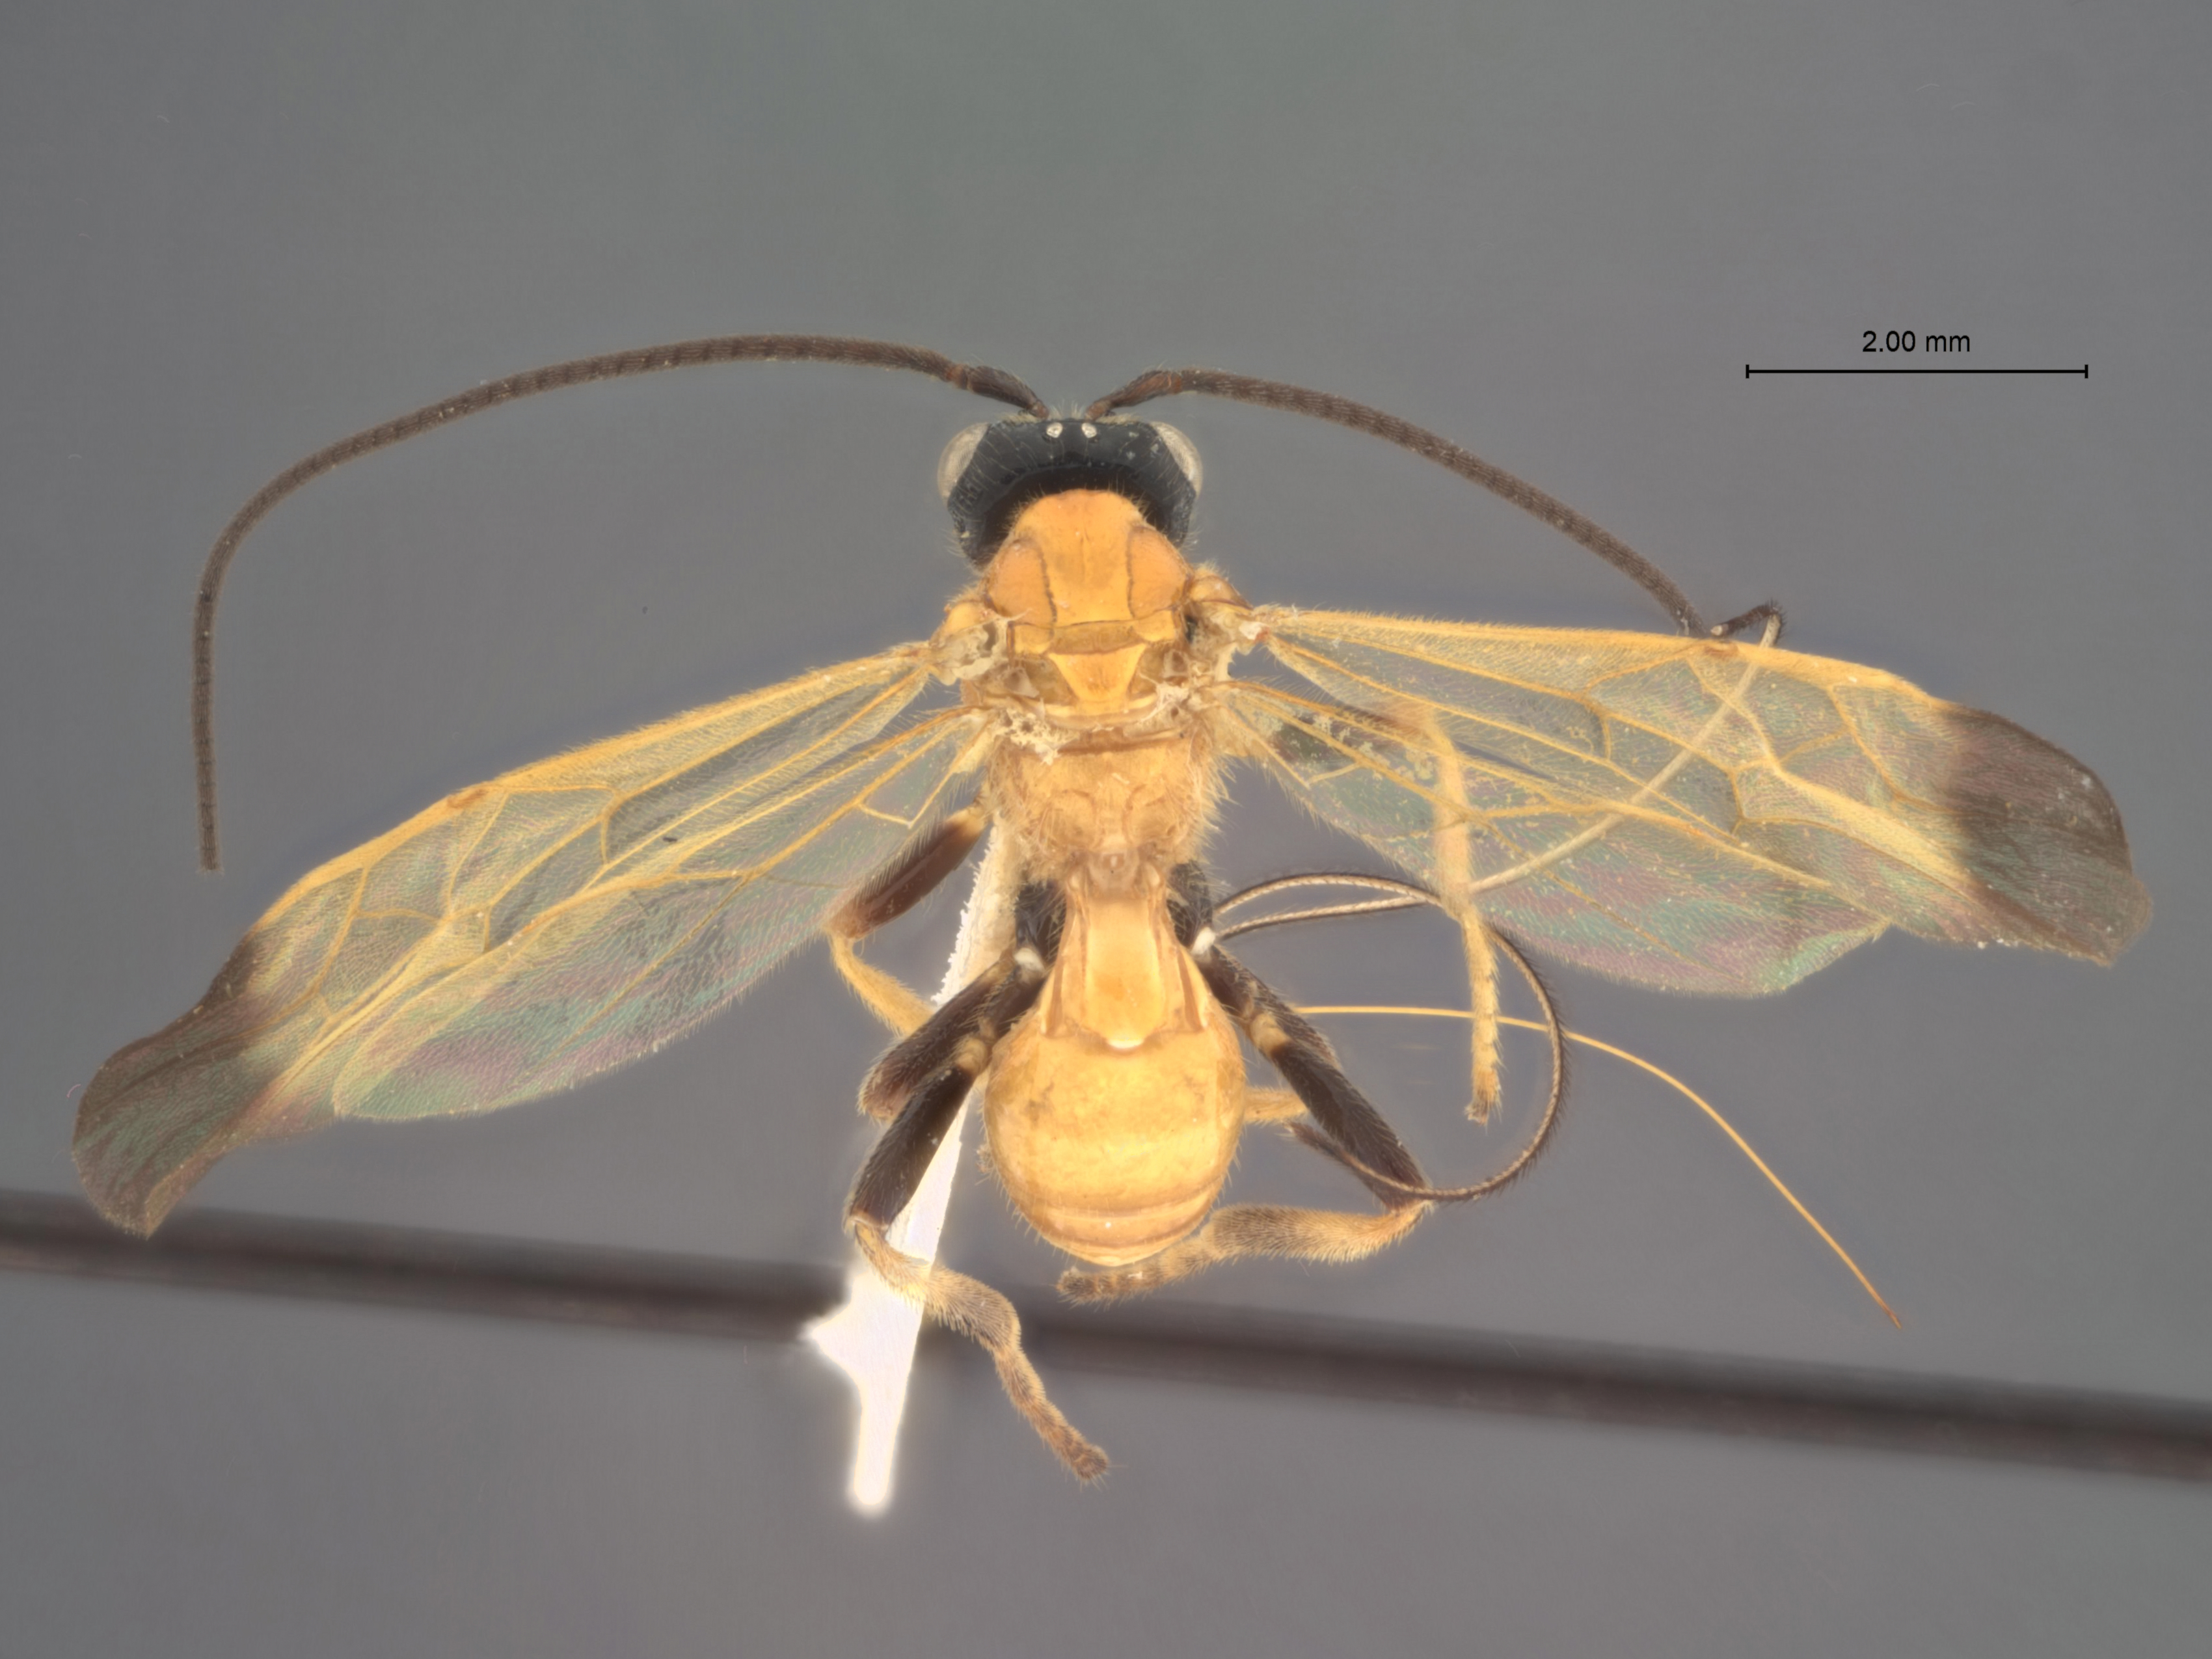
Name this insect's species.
Opius zeteki
